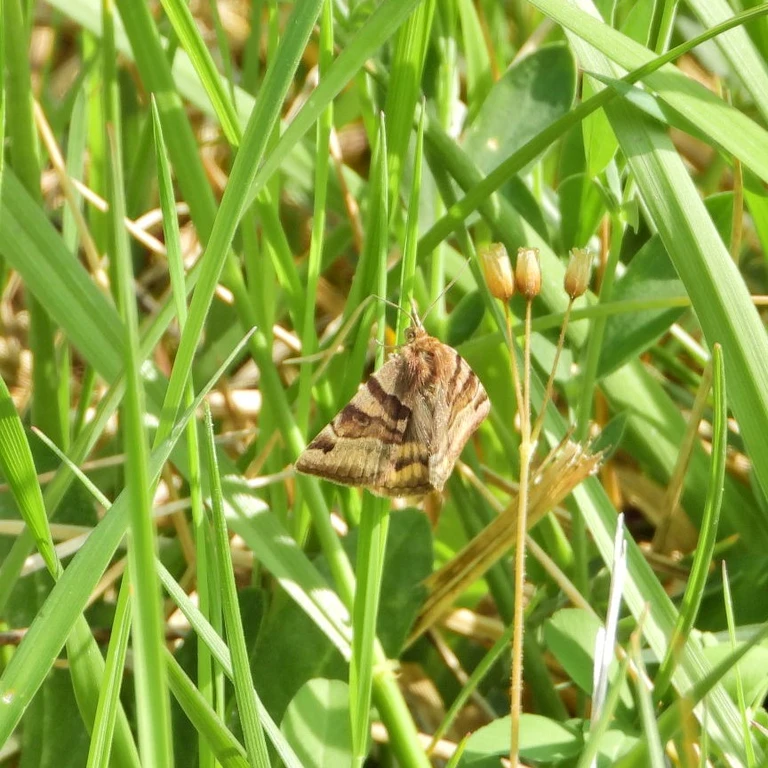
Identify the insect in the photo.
Euclidia glyphica
